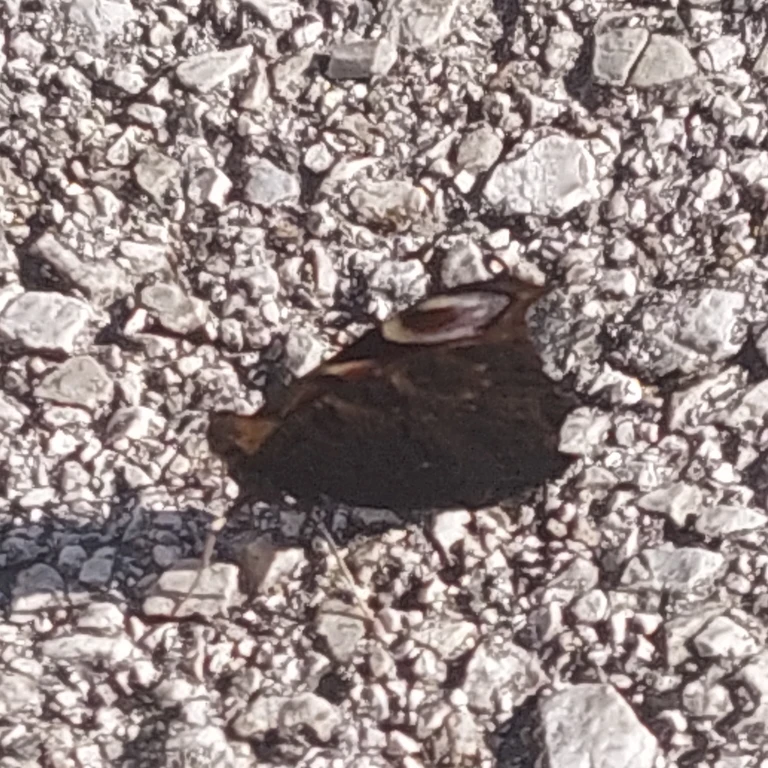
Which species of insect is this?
Aglais io
